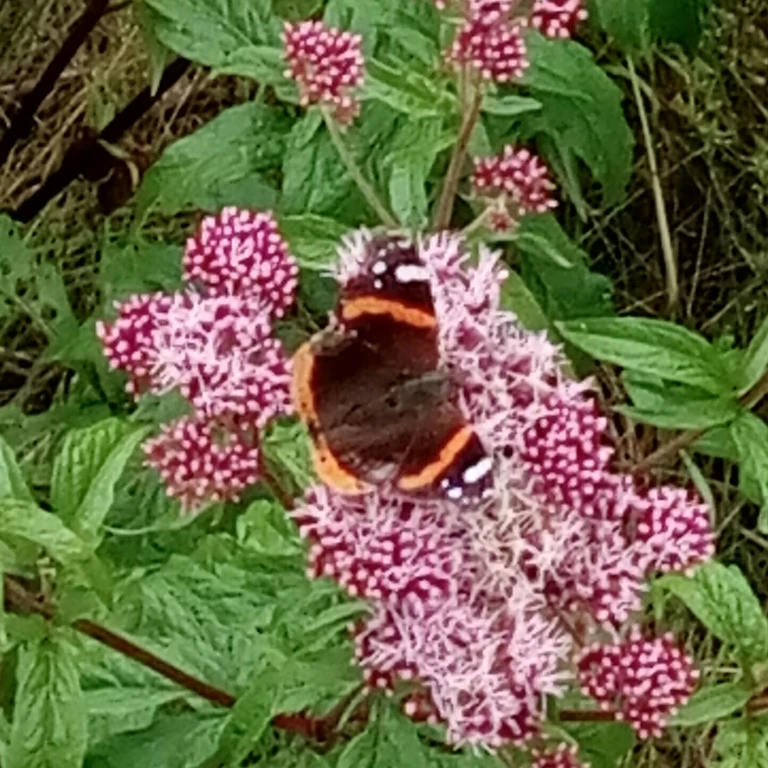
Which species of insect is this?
Vanessa atalanta
